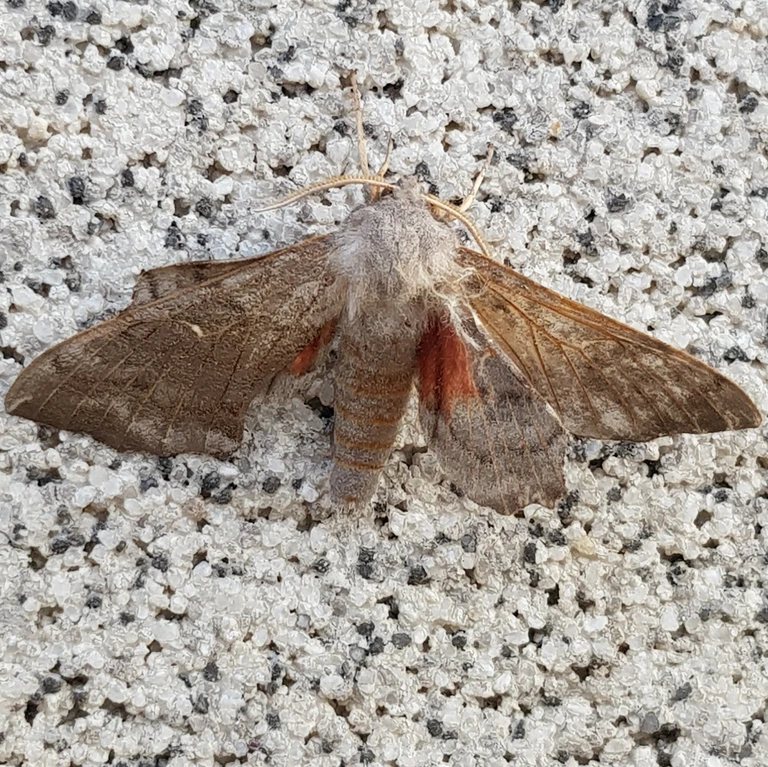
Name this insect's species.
Laothoe populi
